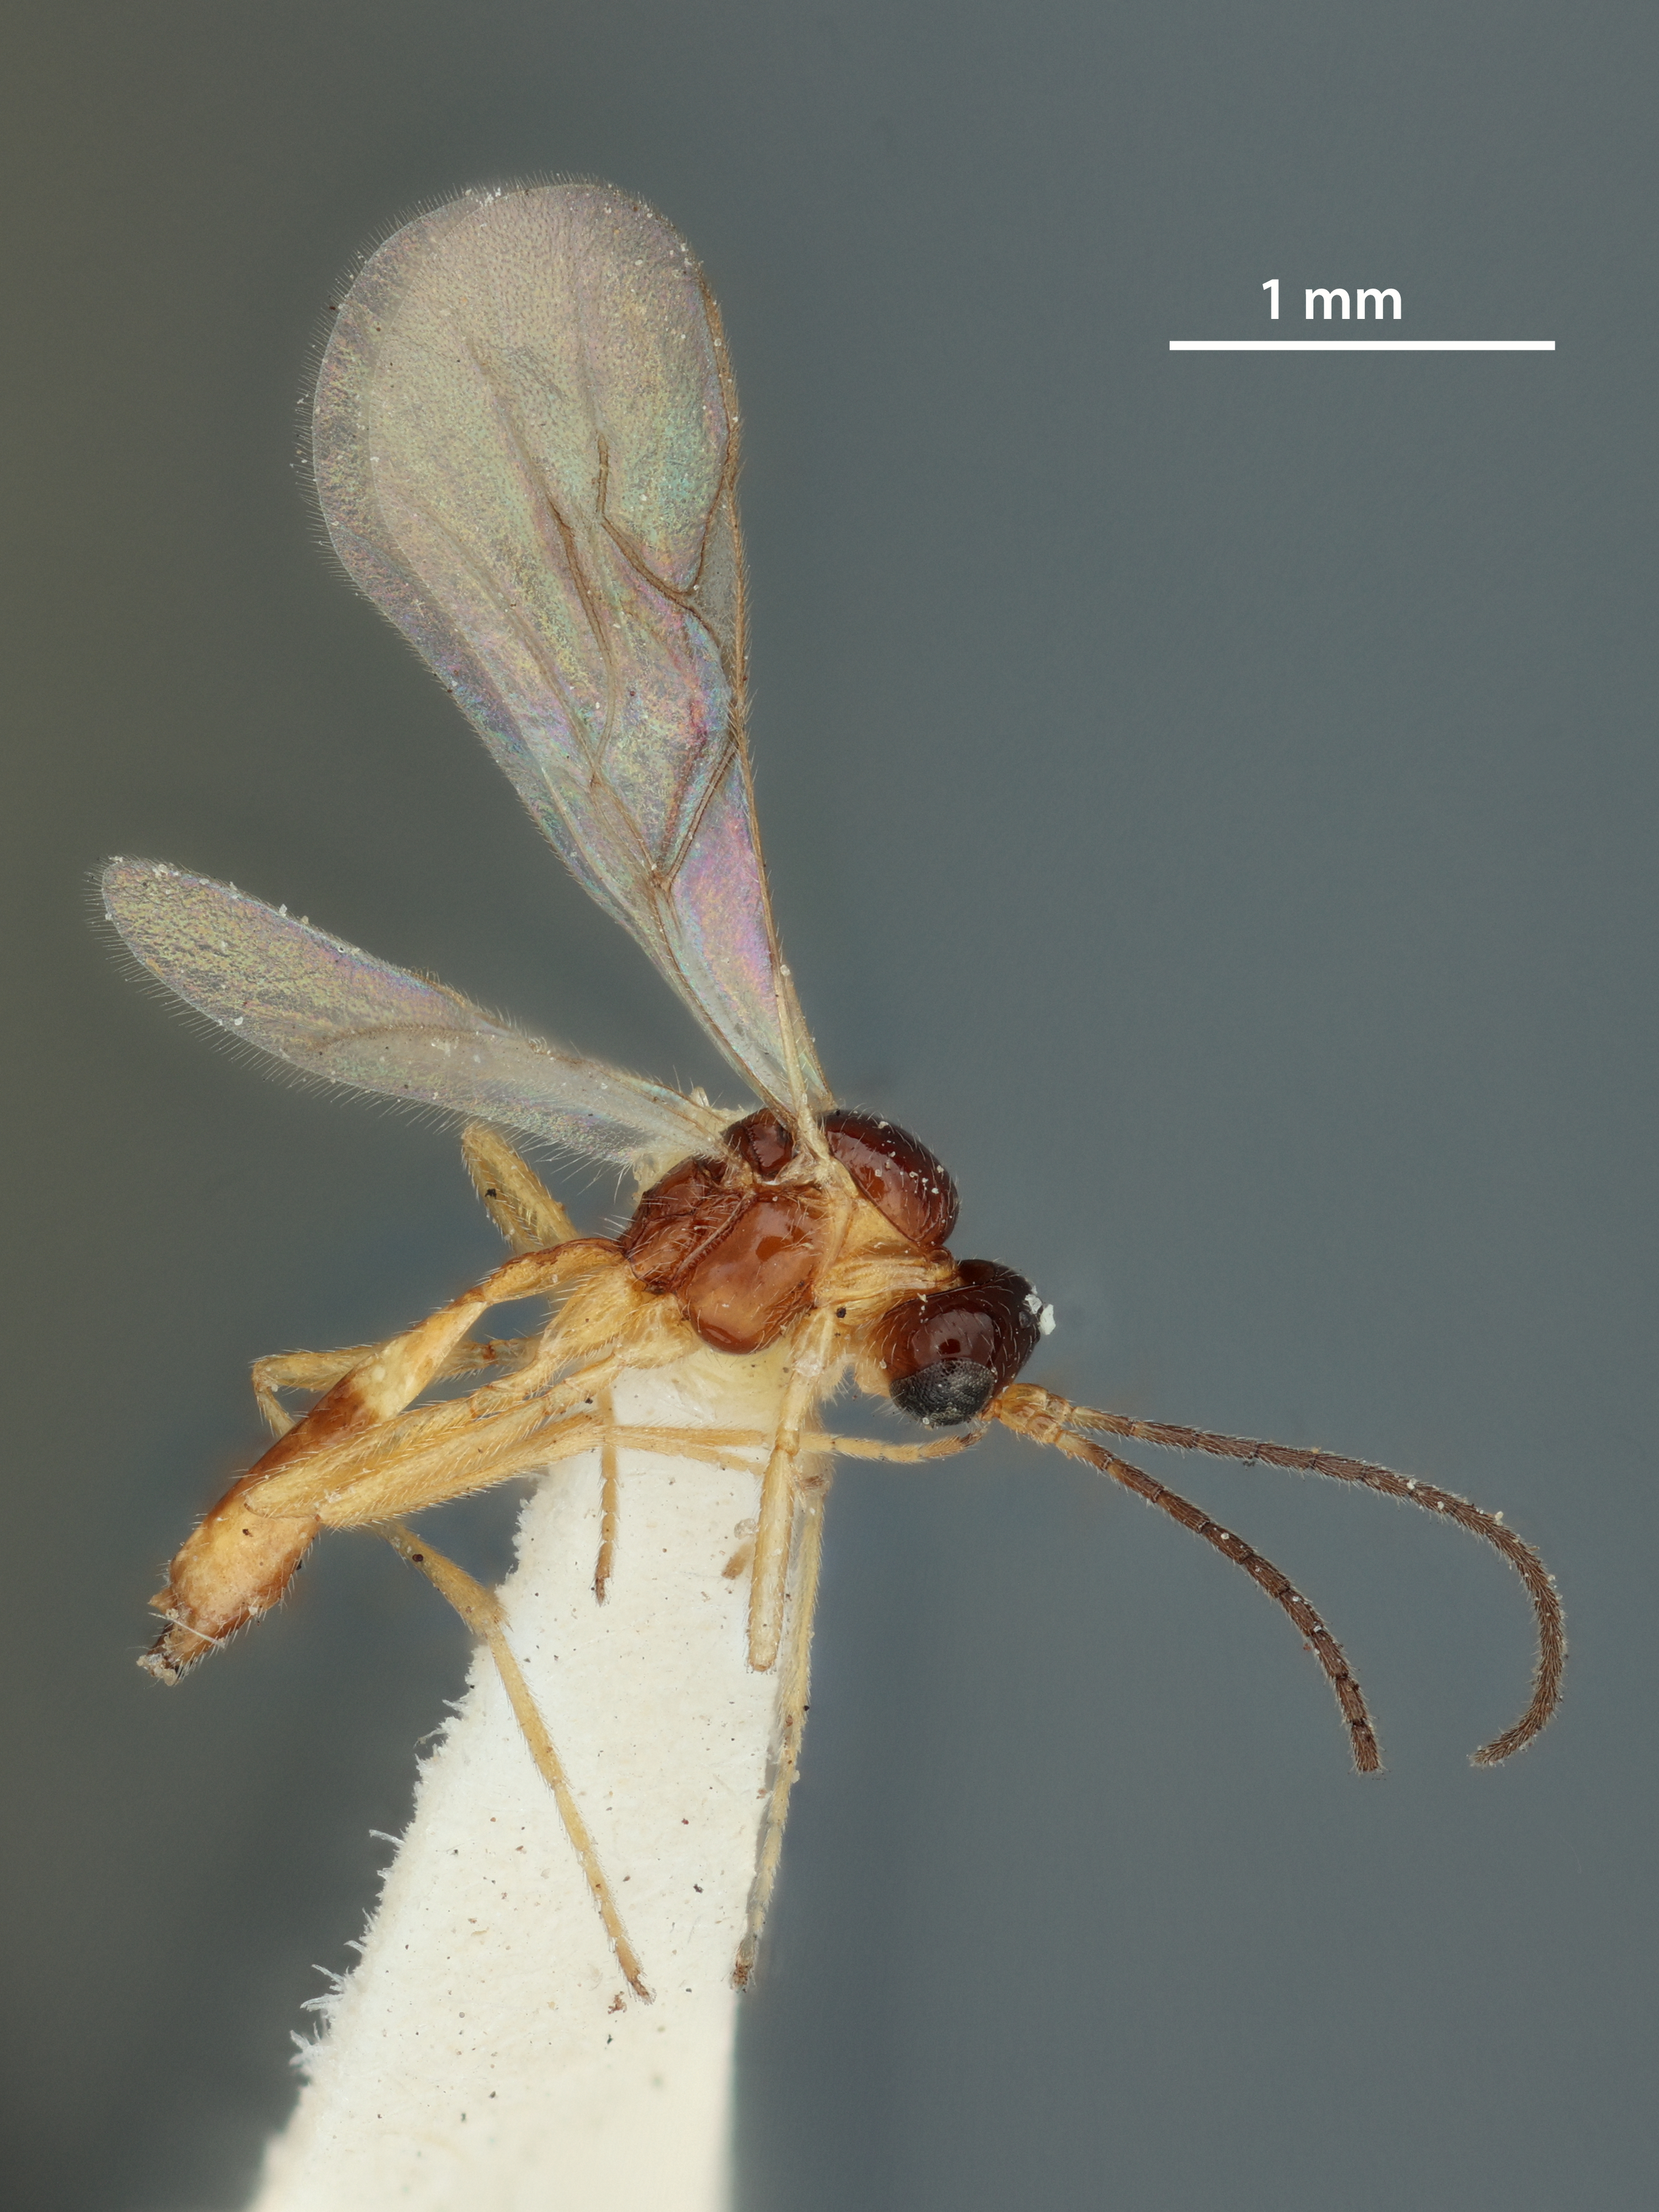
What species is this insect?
Aphidius pisivorus
